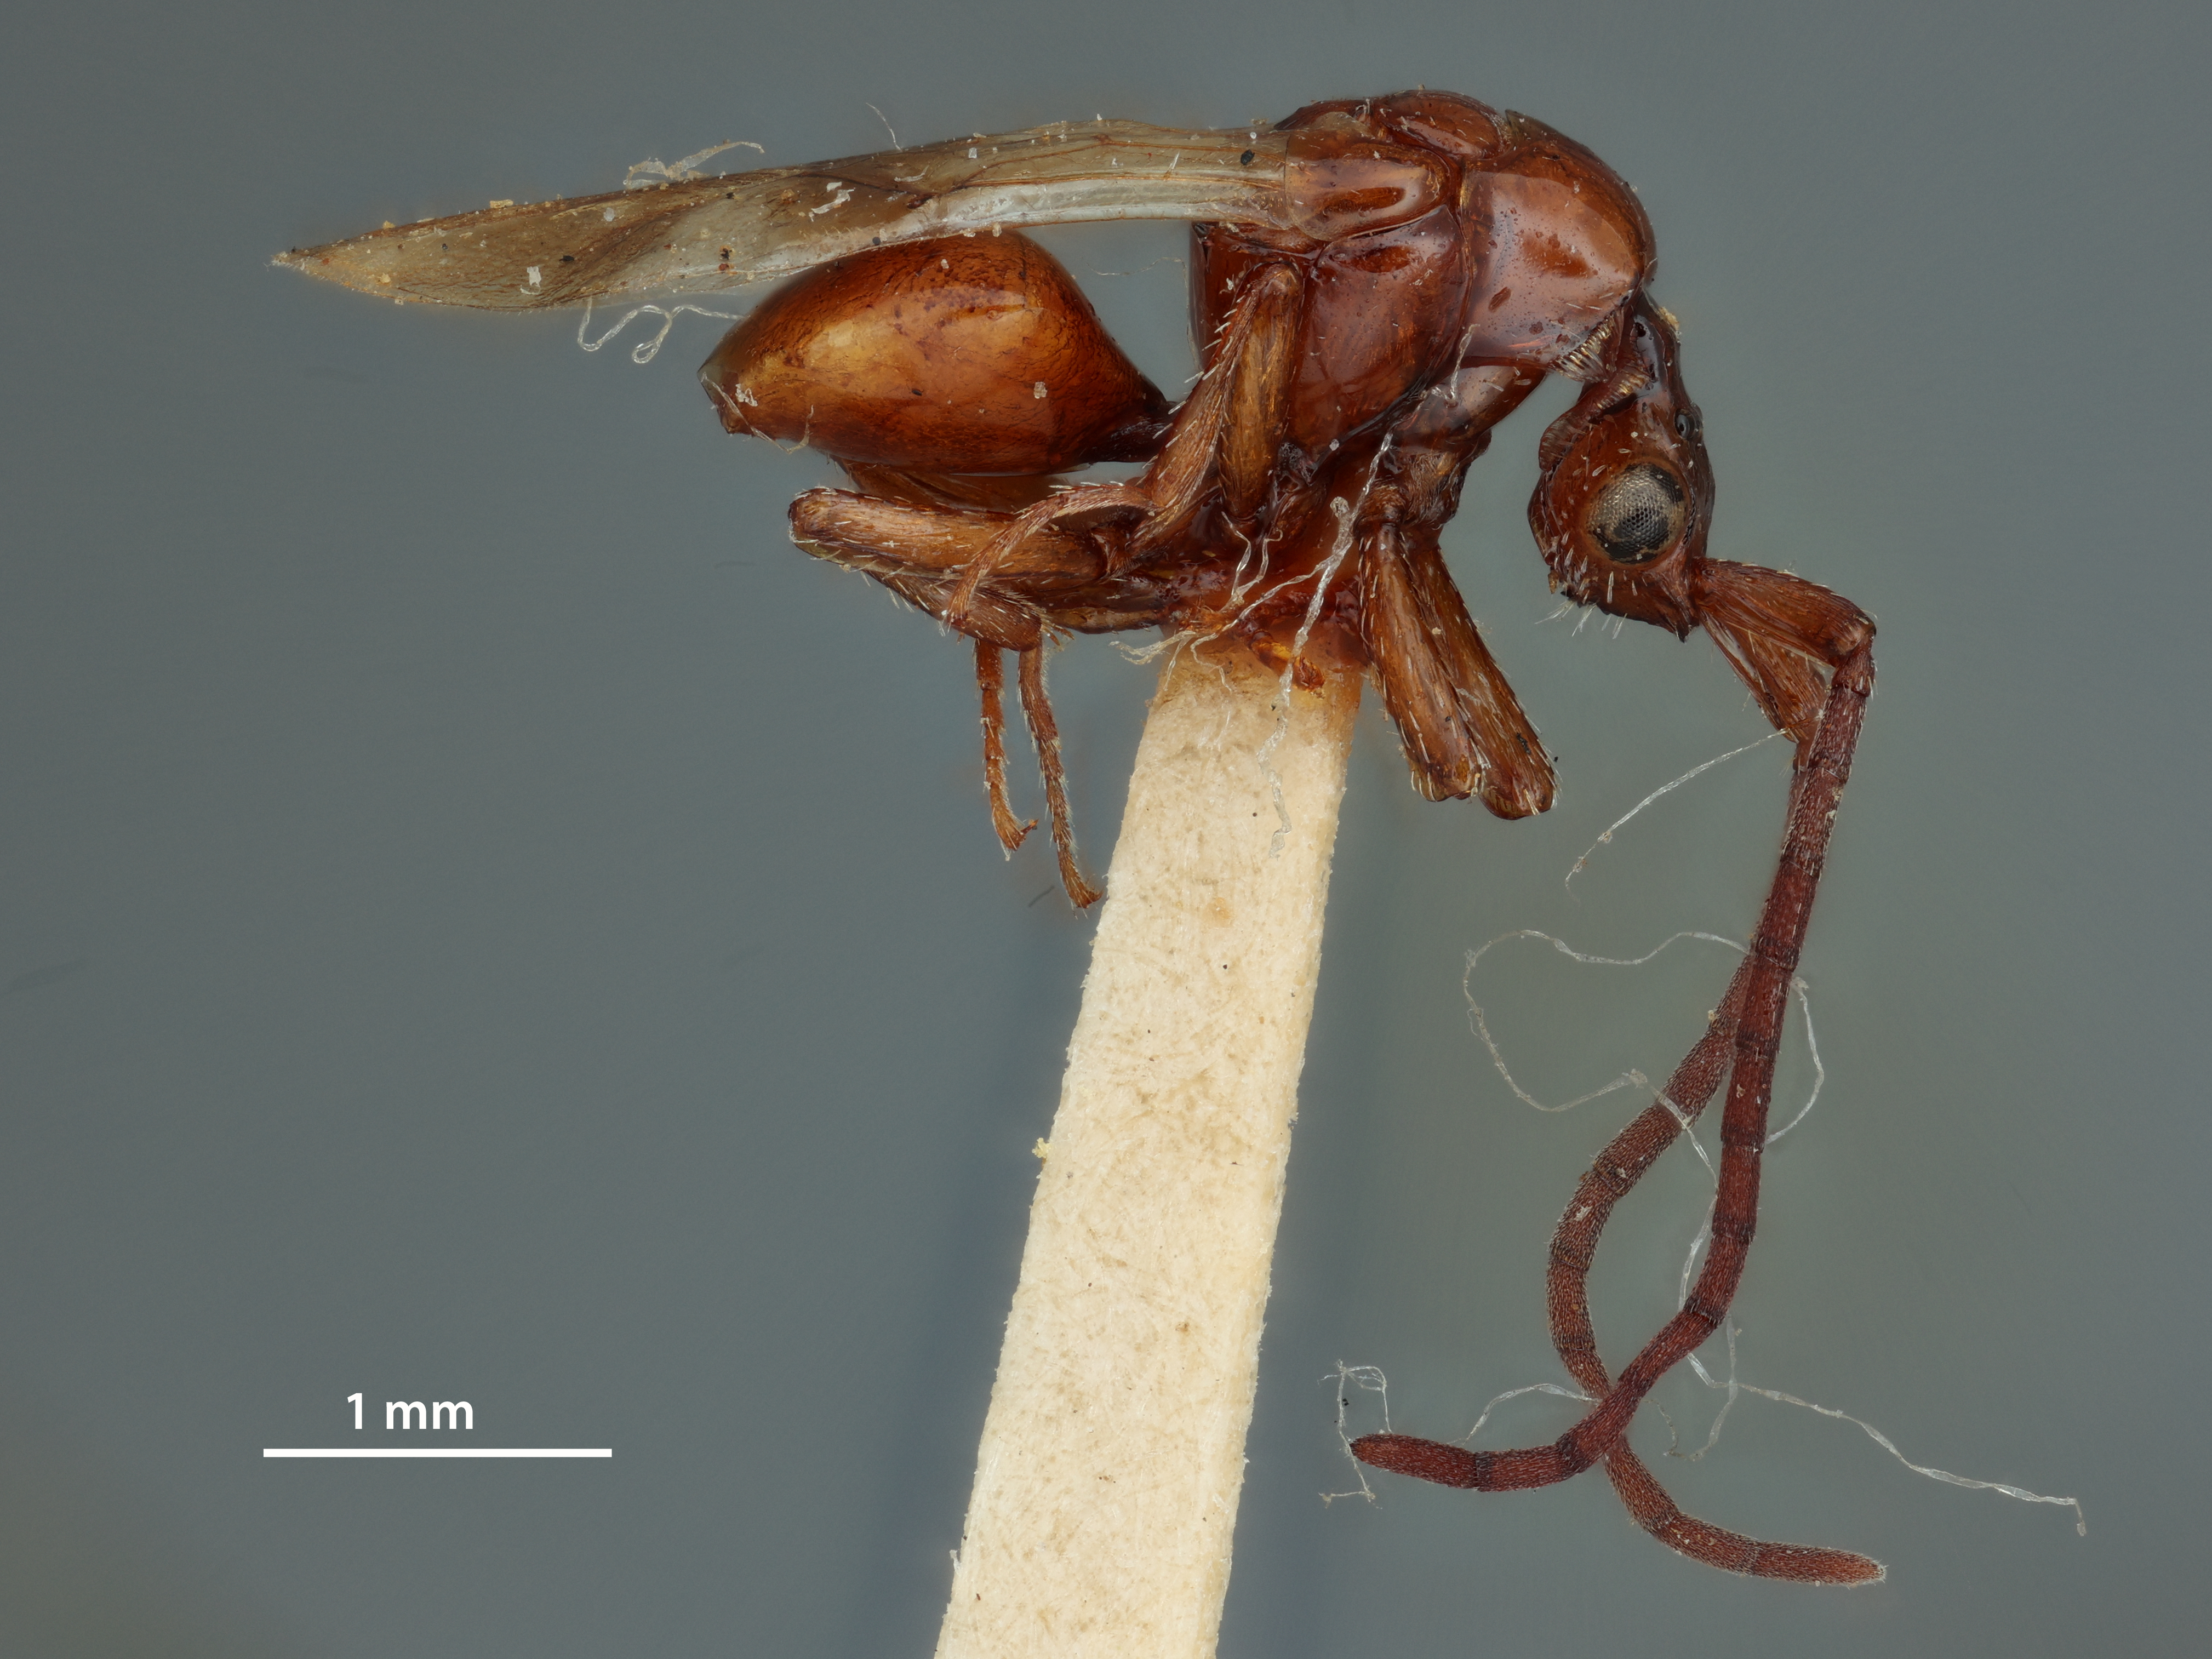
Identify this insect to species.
Loboscelidea maculipennis
